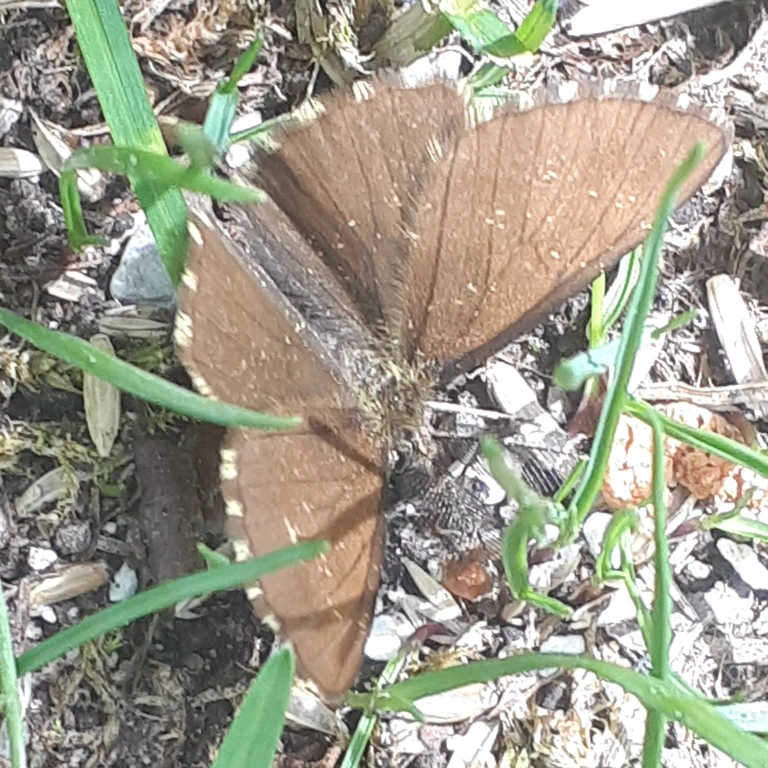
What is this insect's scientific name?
Ematurga atomaria
